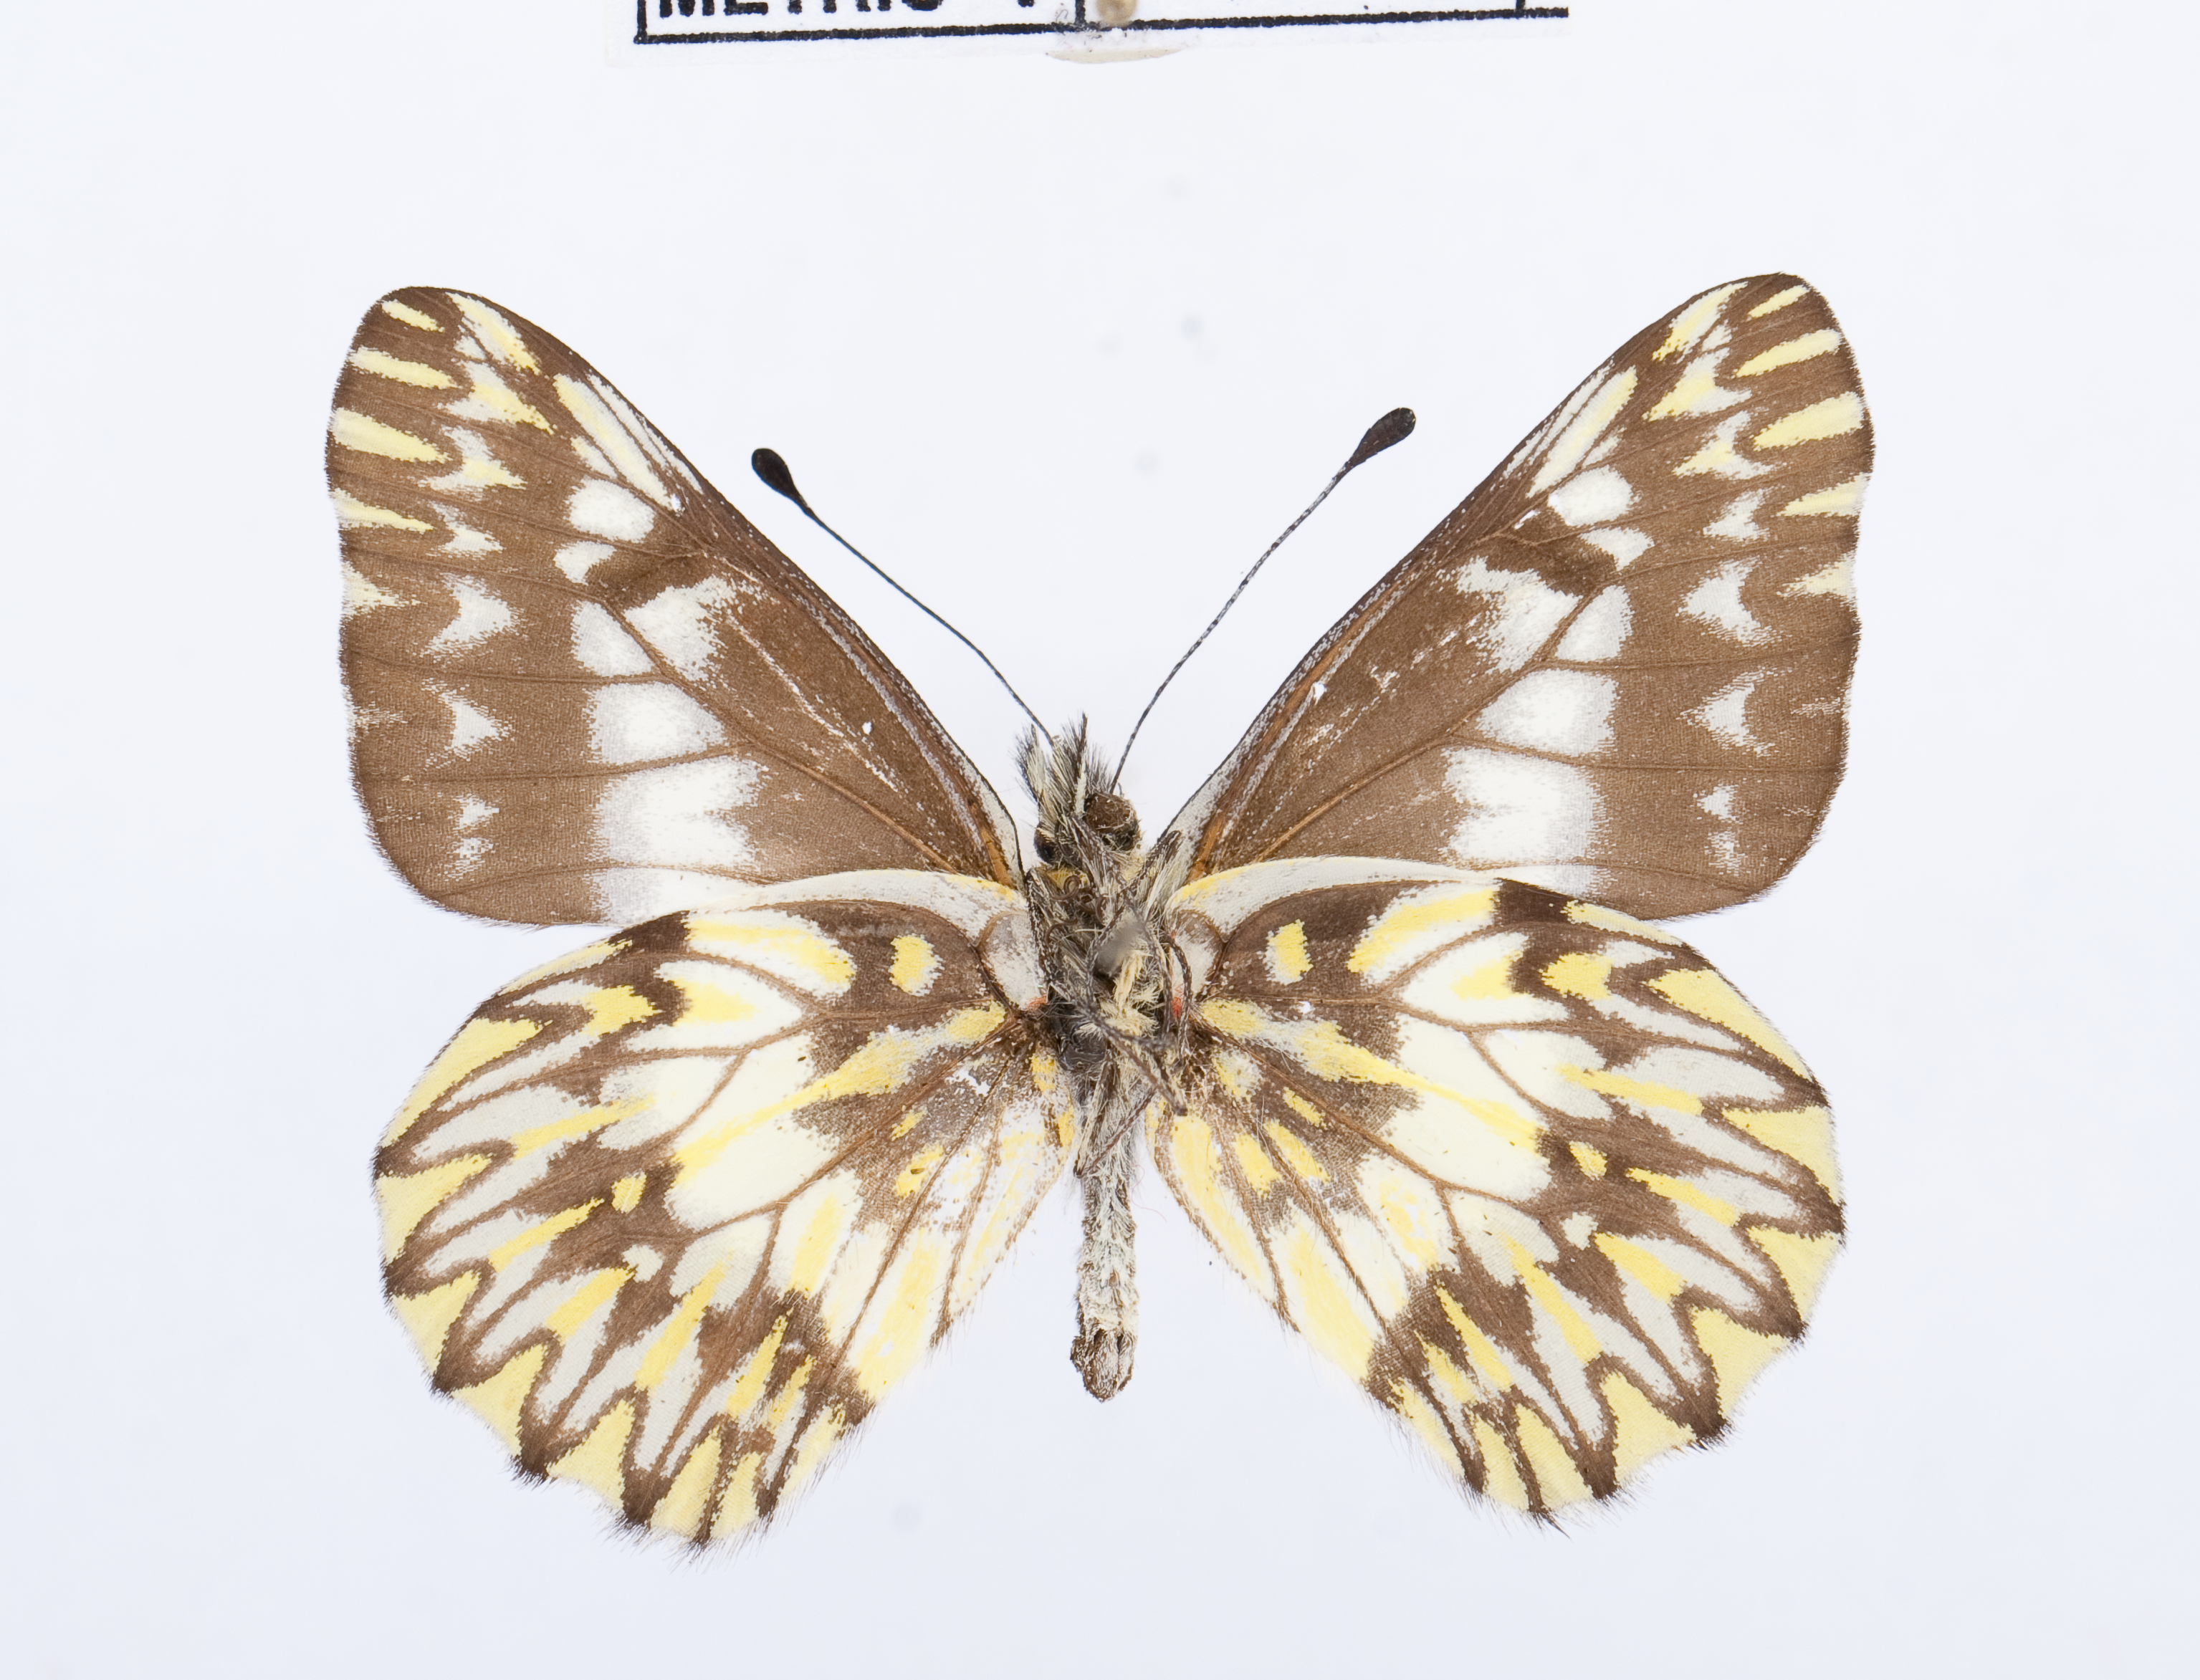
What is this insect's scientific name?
Catasticta toca
